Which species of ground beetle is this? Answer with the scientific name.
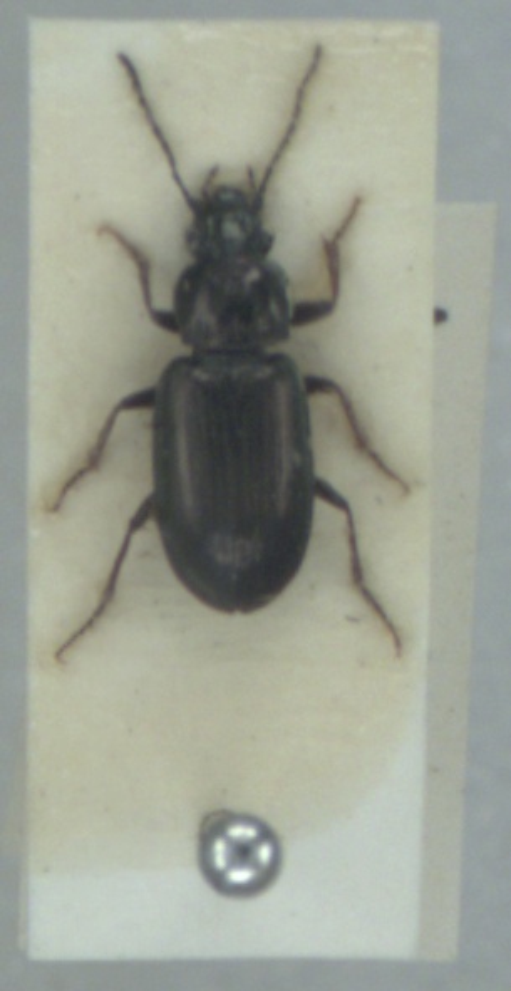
Pogonus chalceus
